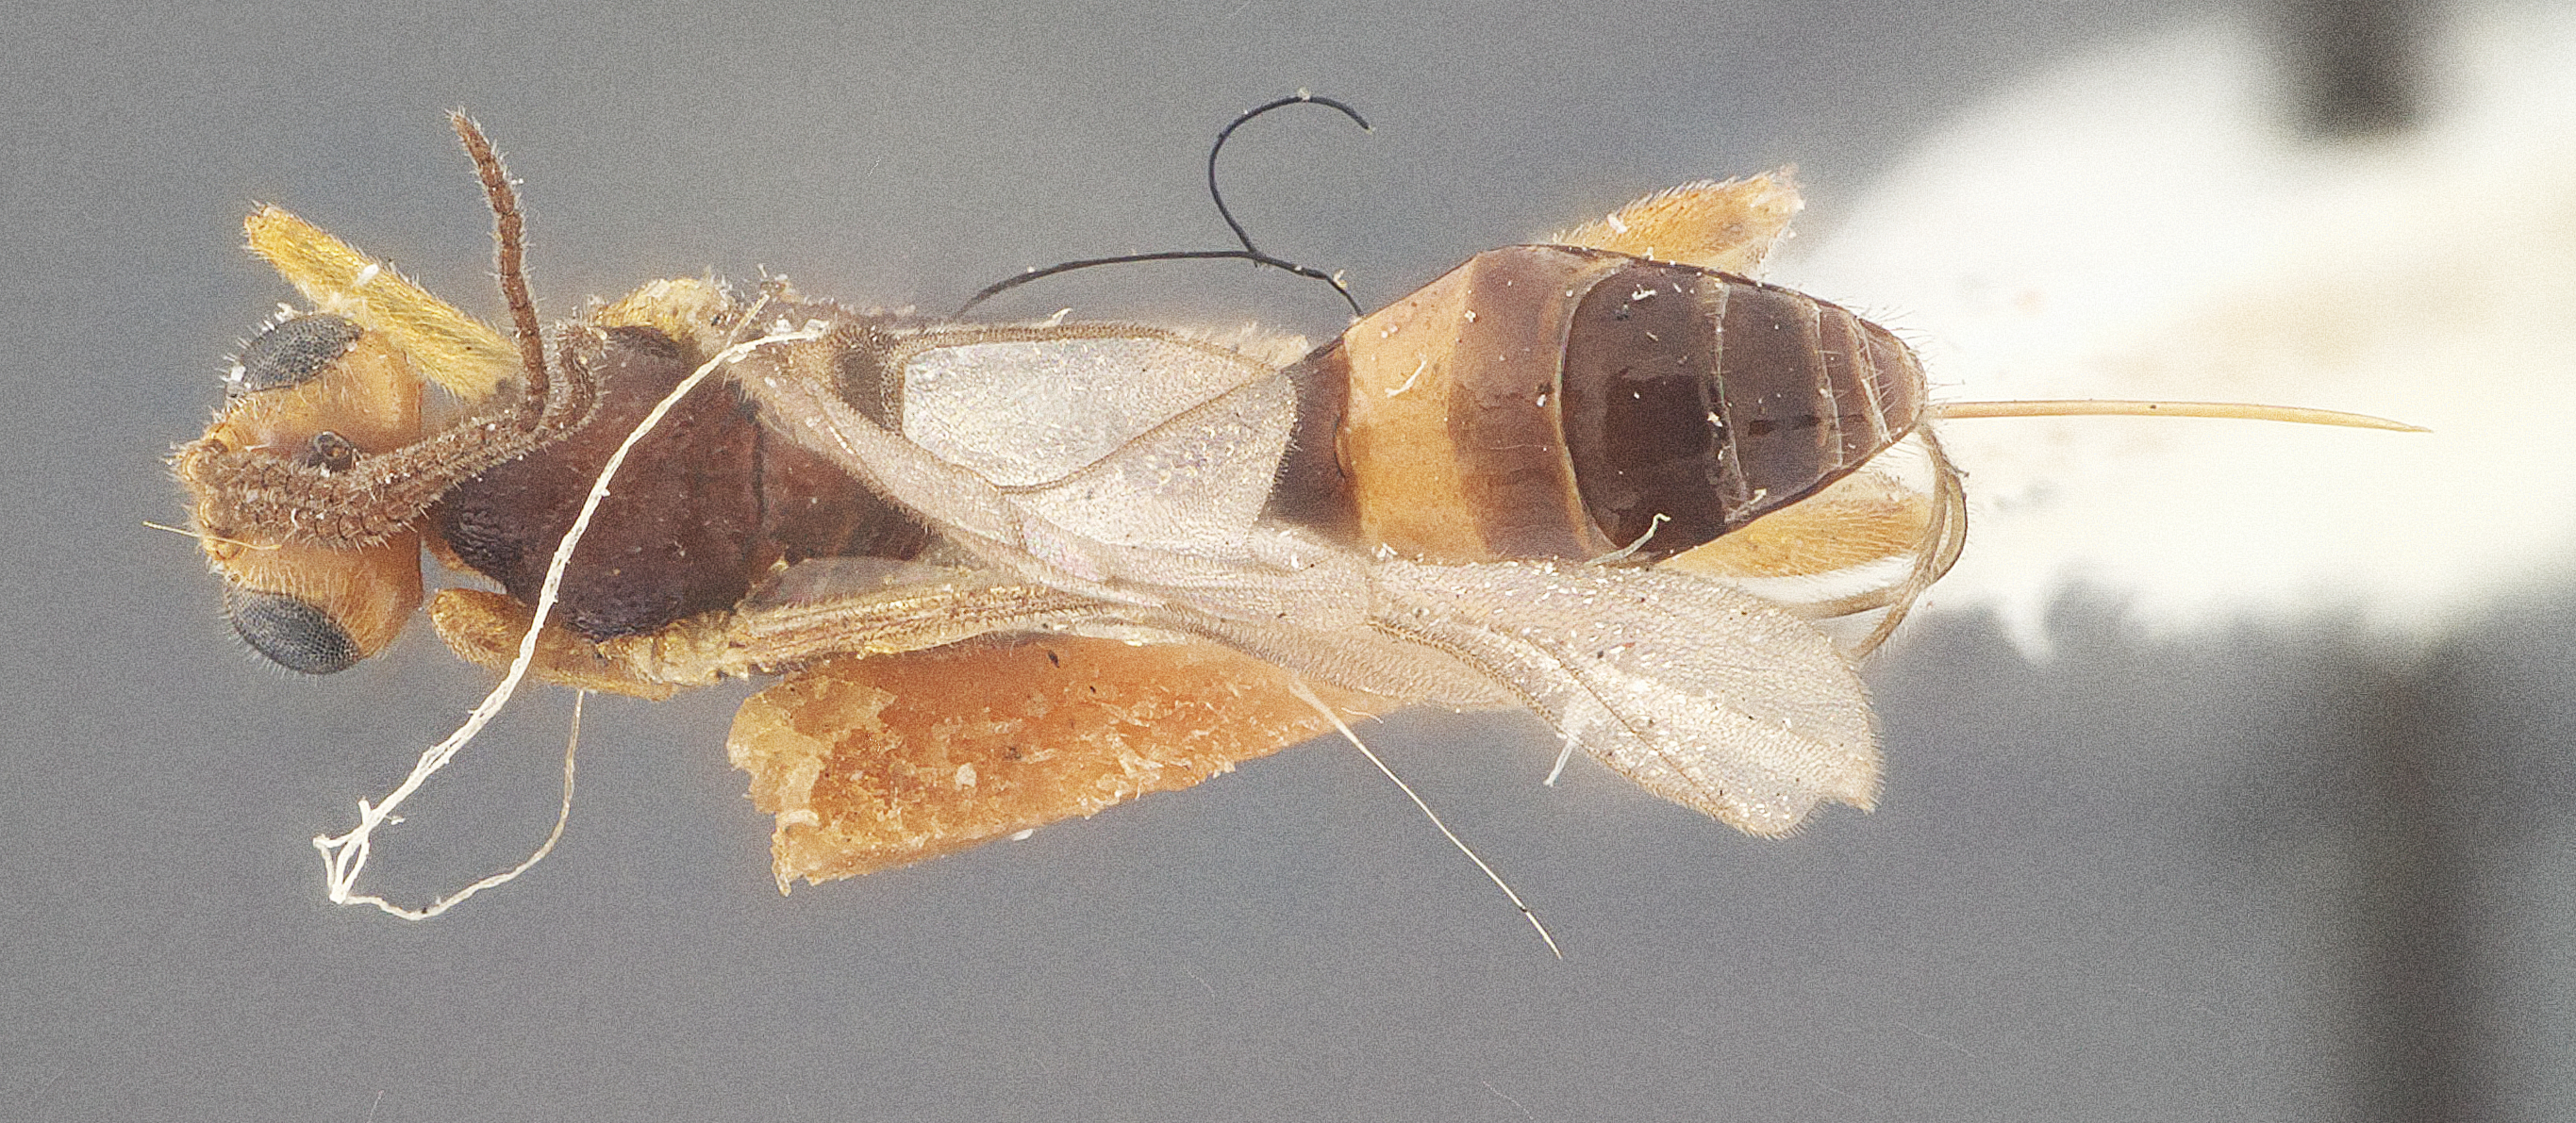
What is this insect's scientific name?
Meteorus trachynotus
